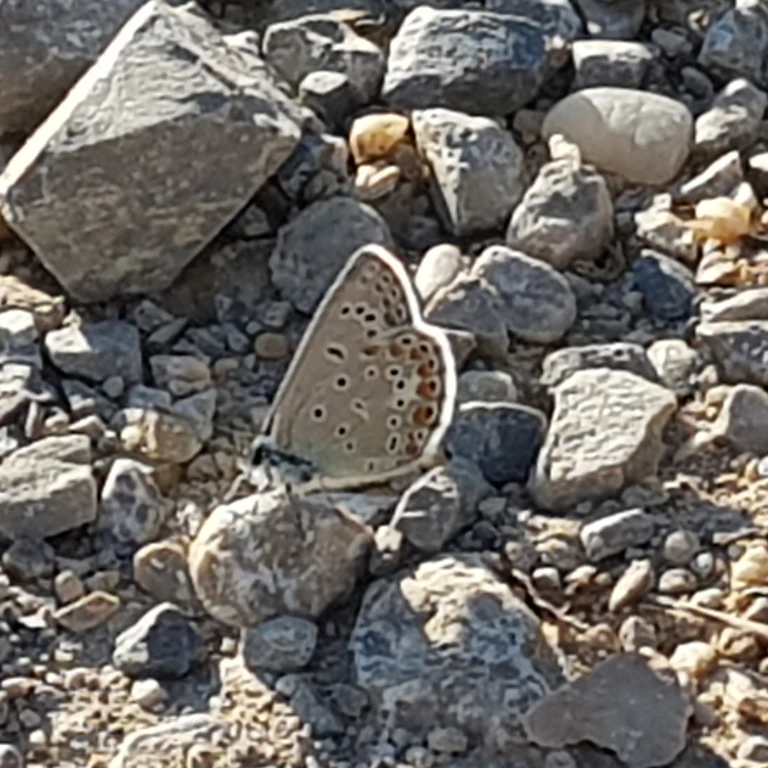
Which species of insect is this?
Polyommatus icarus
